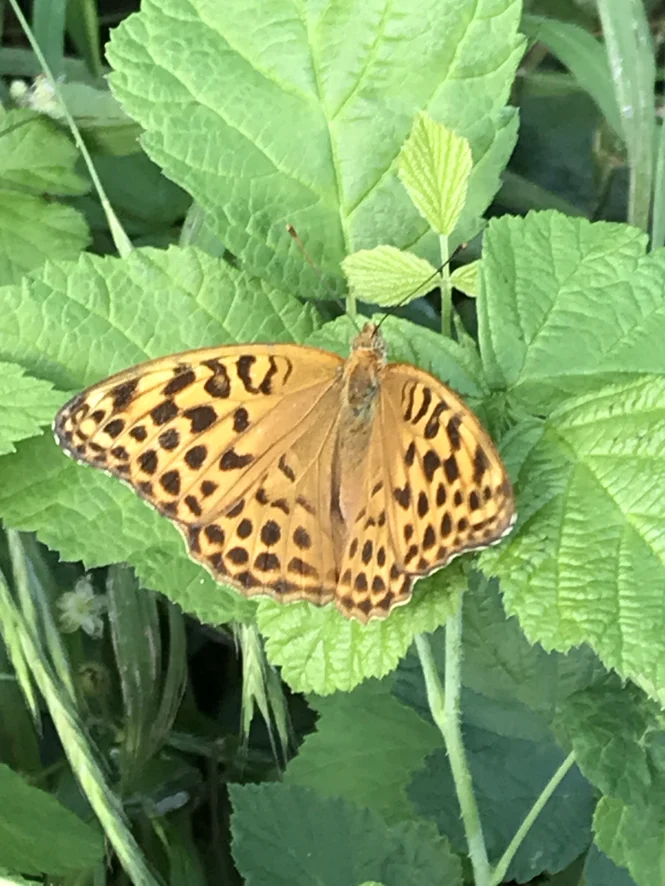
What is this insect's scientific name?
Argynnis paphia
